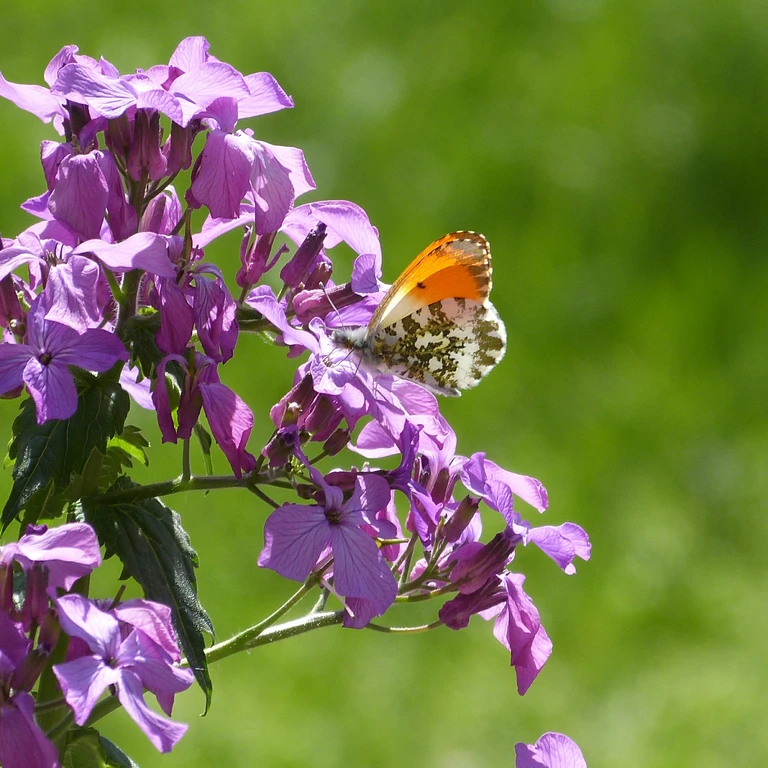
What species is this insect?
Anthocharis cardamines
